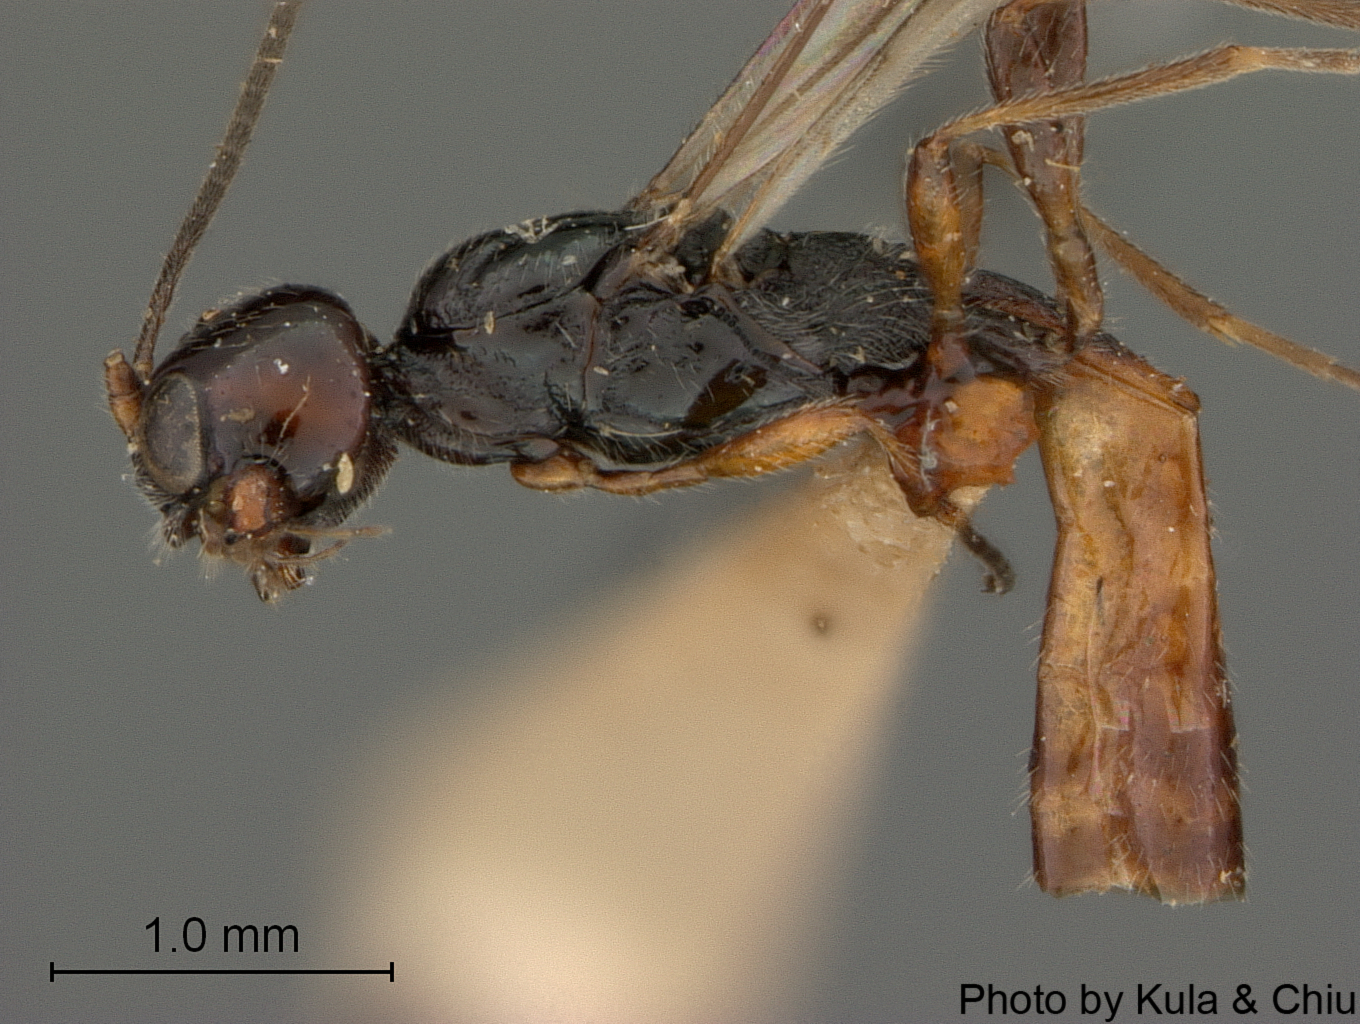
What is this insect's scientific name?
Coelinidea bakeri
